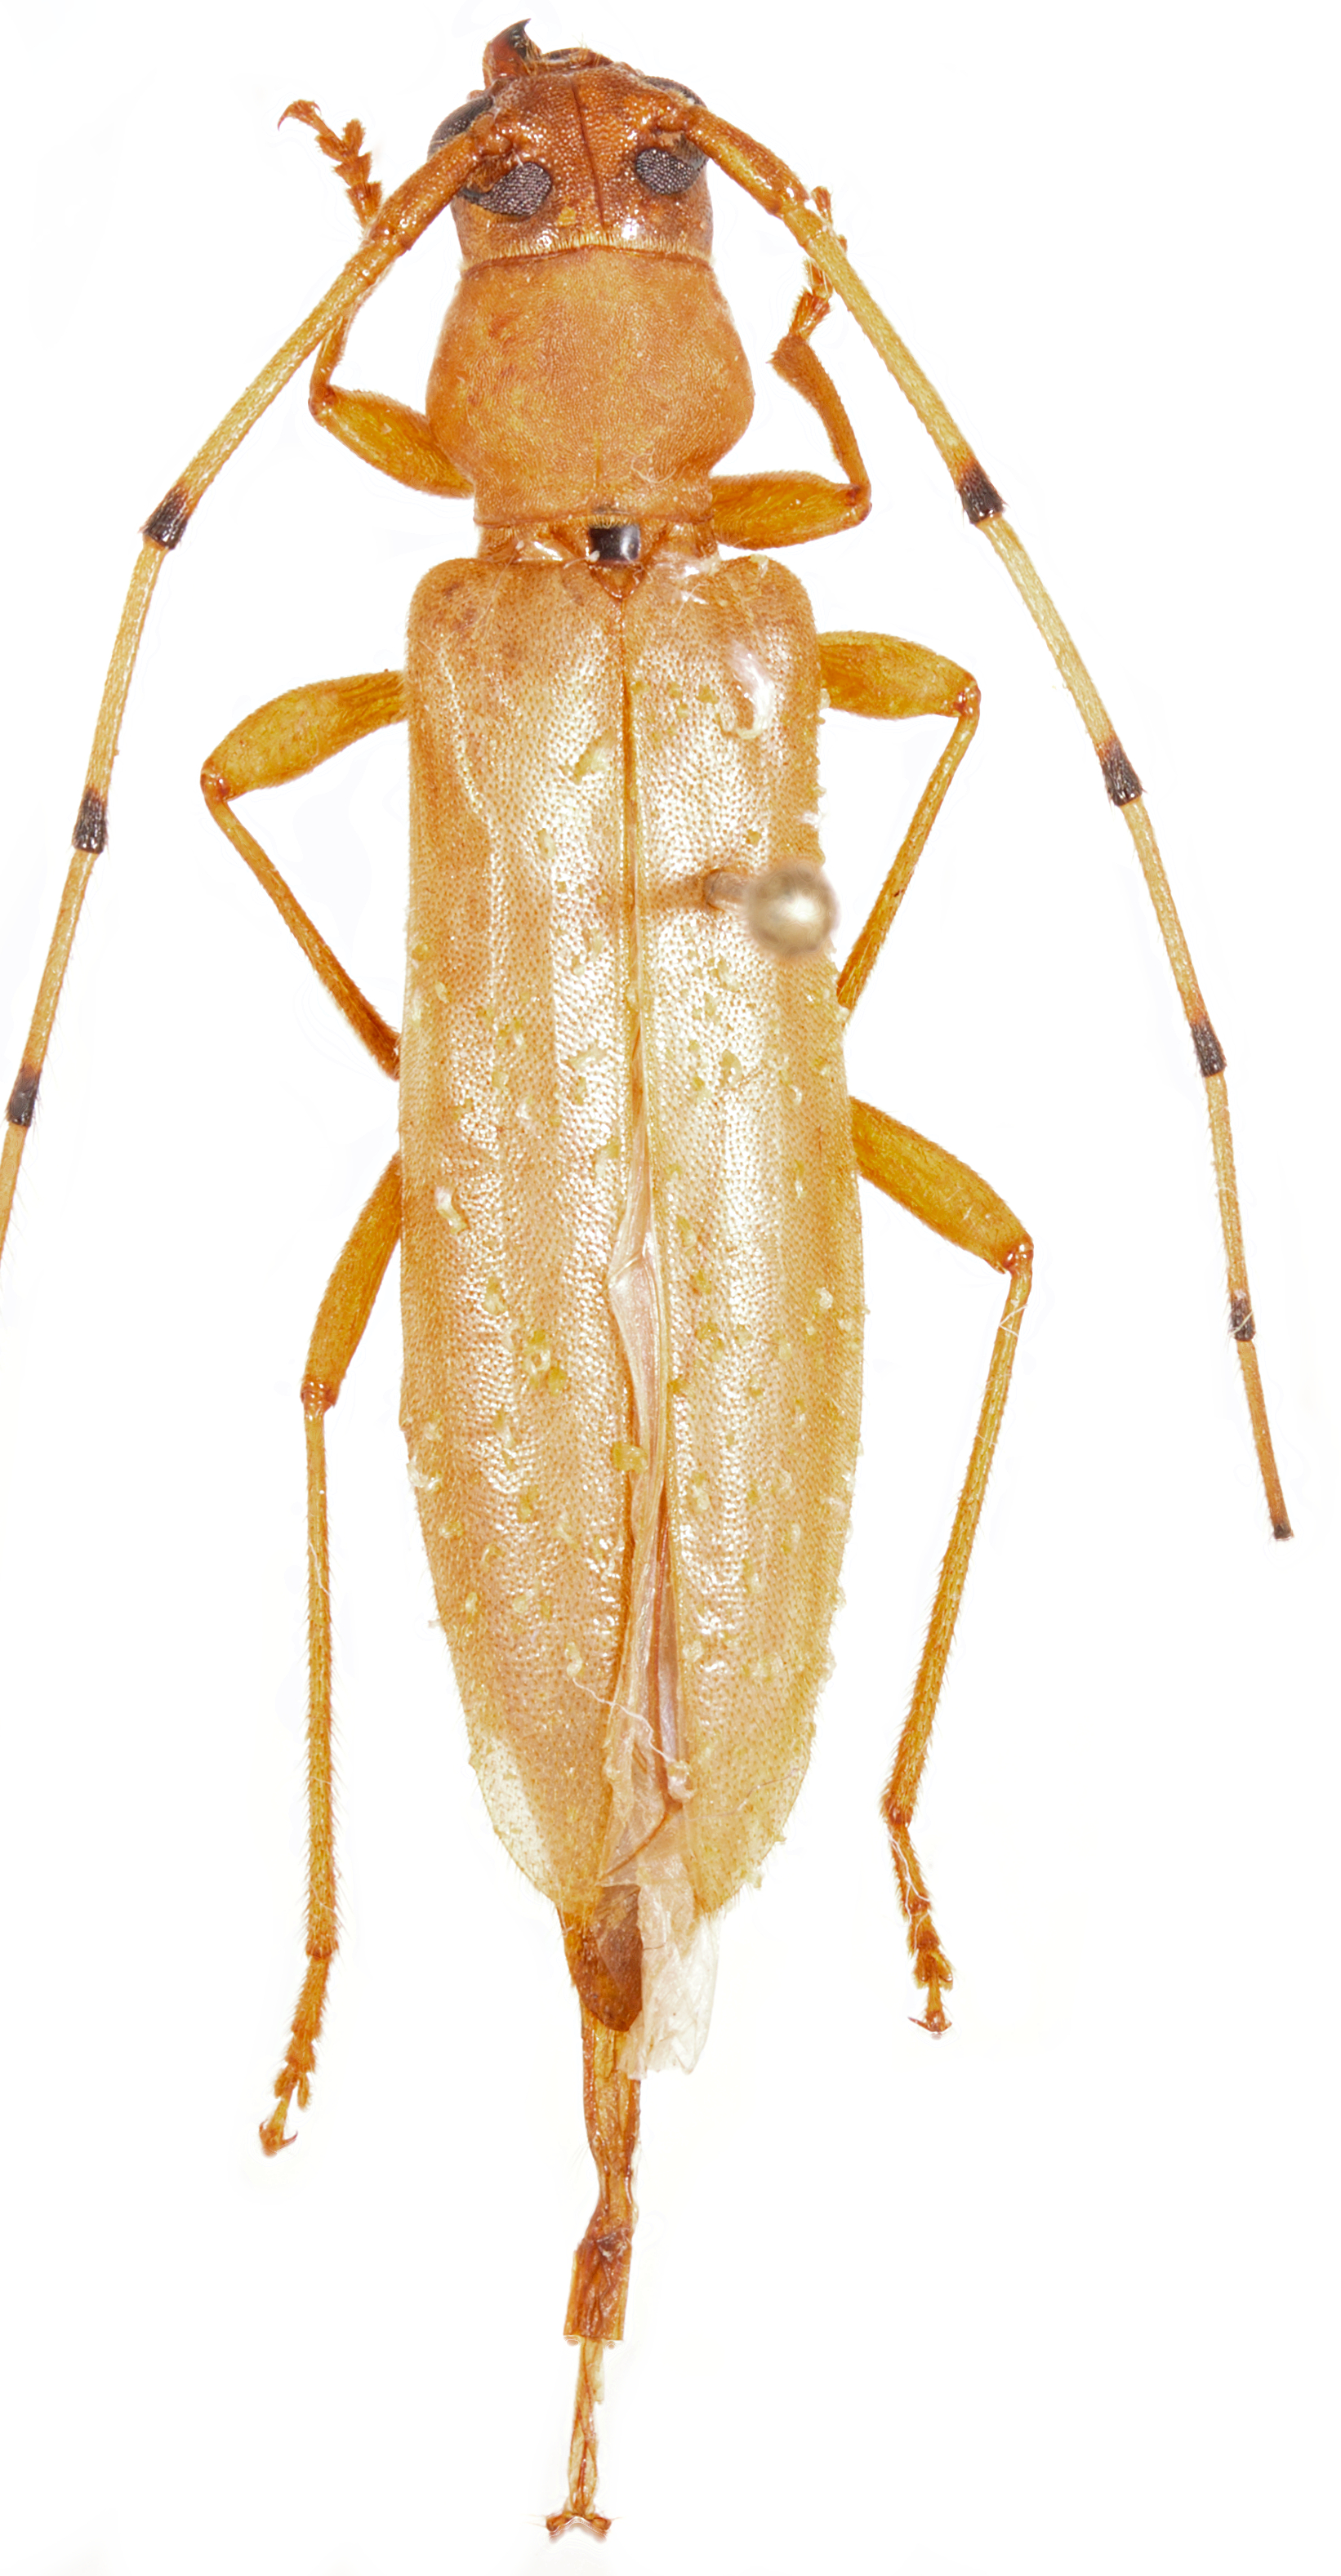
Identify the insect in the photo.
Neoeme annulicornis
